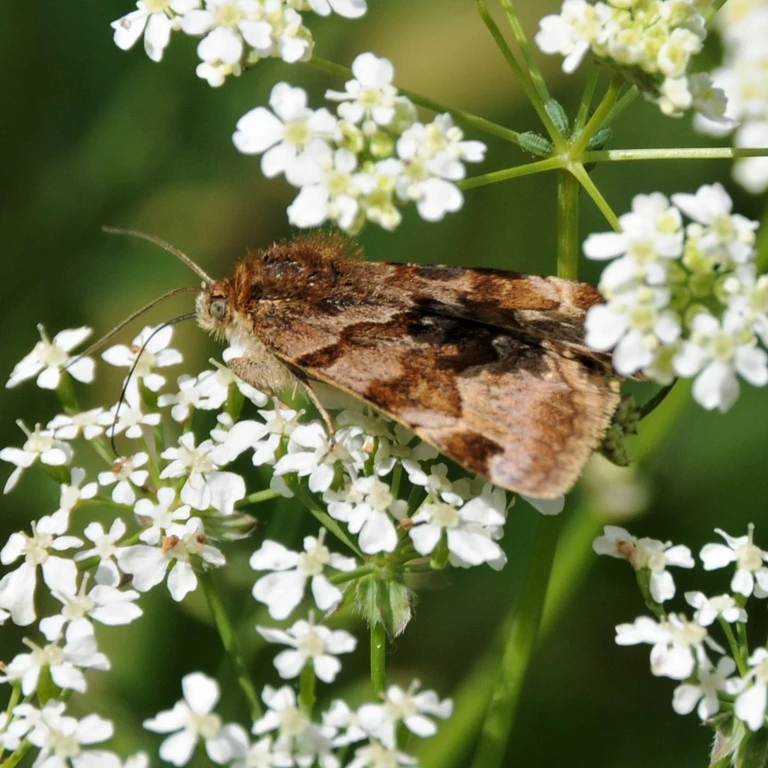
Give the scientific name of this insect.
Euclidia glyphica
